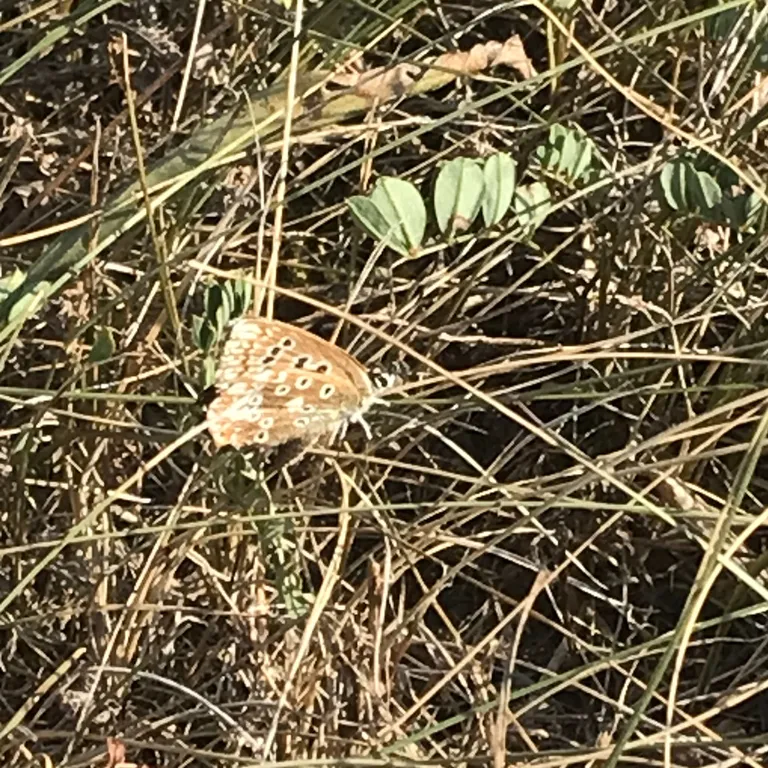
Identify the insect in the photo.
Lysandra coridon
